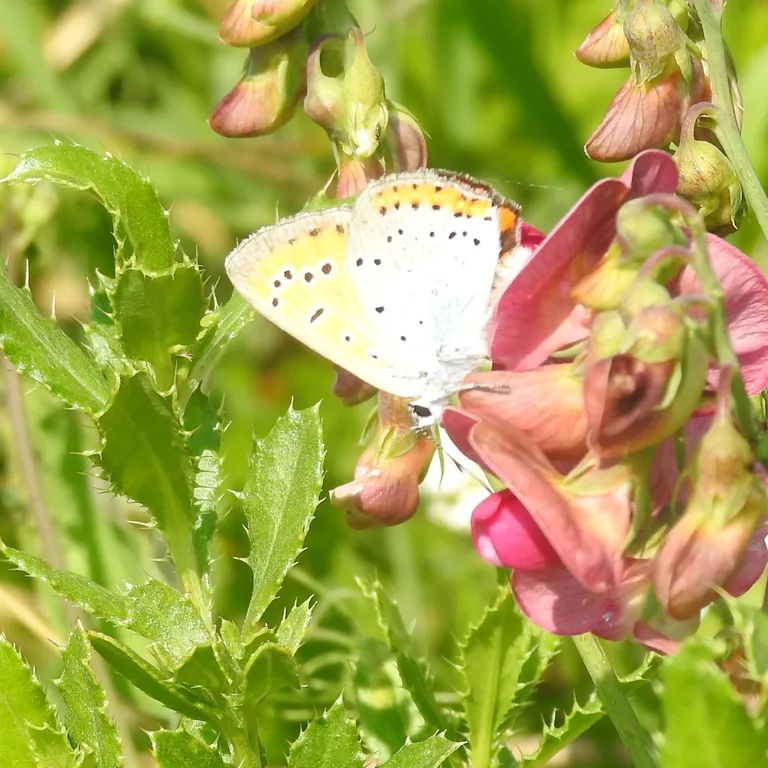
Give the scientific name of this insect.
Lycaena dispar
